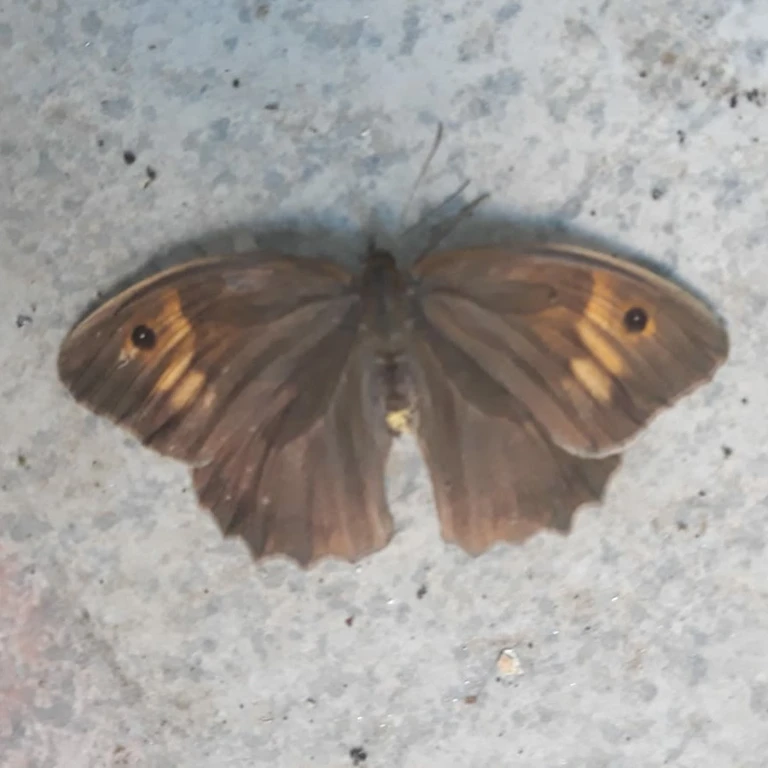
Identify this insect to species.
Maniola jurtina
